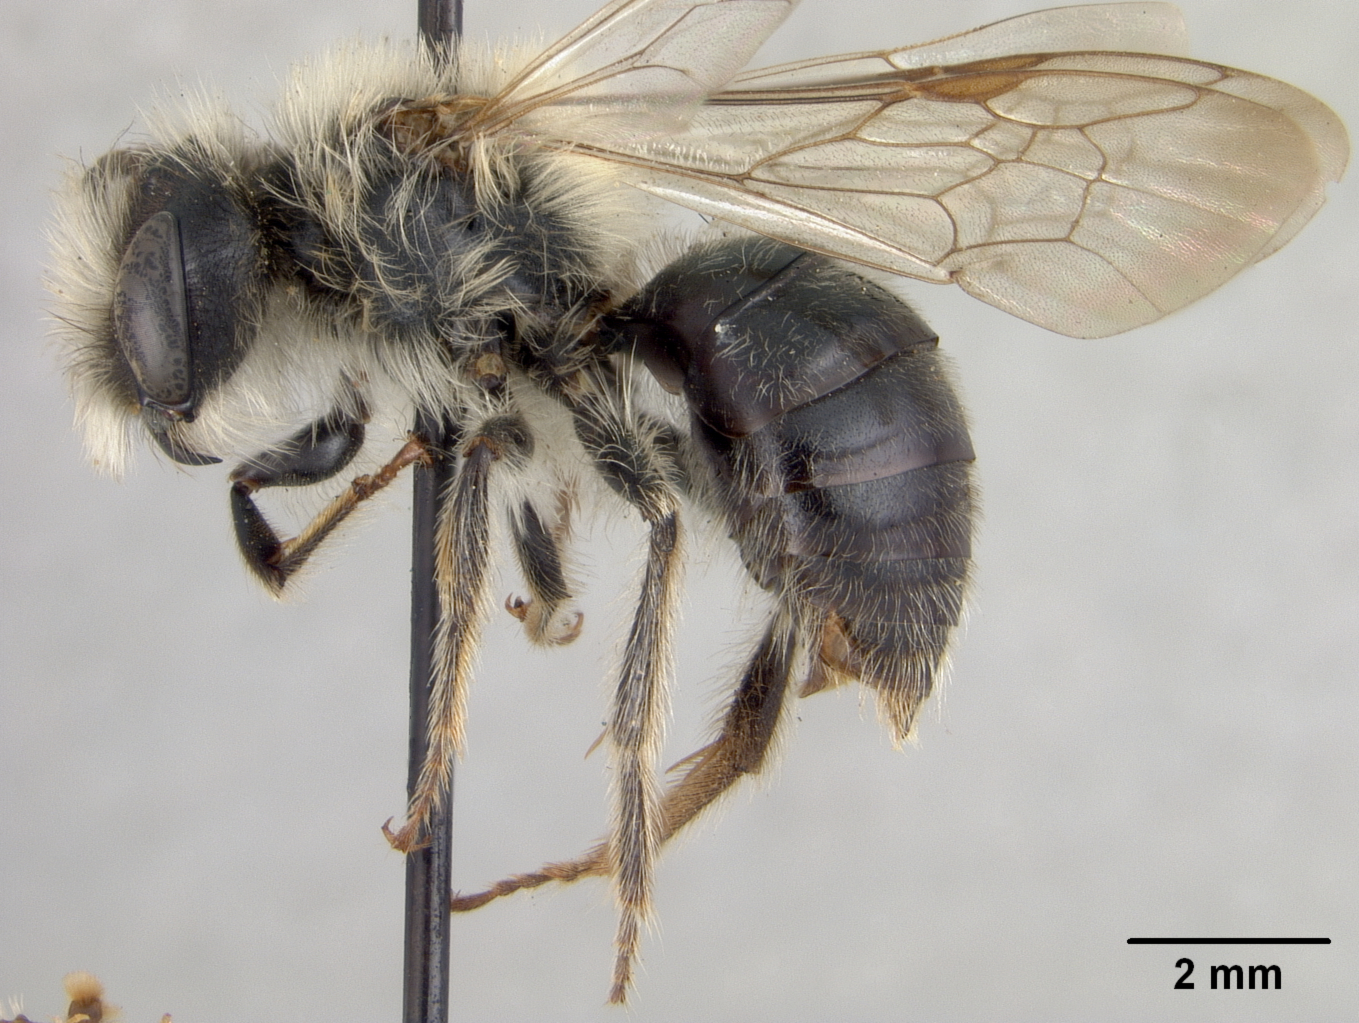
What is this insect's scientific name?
Andrena interrogationis
